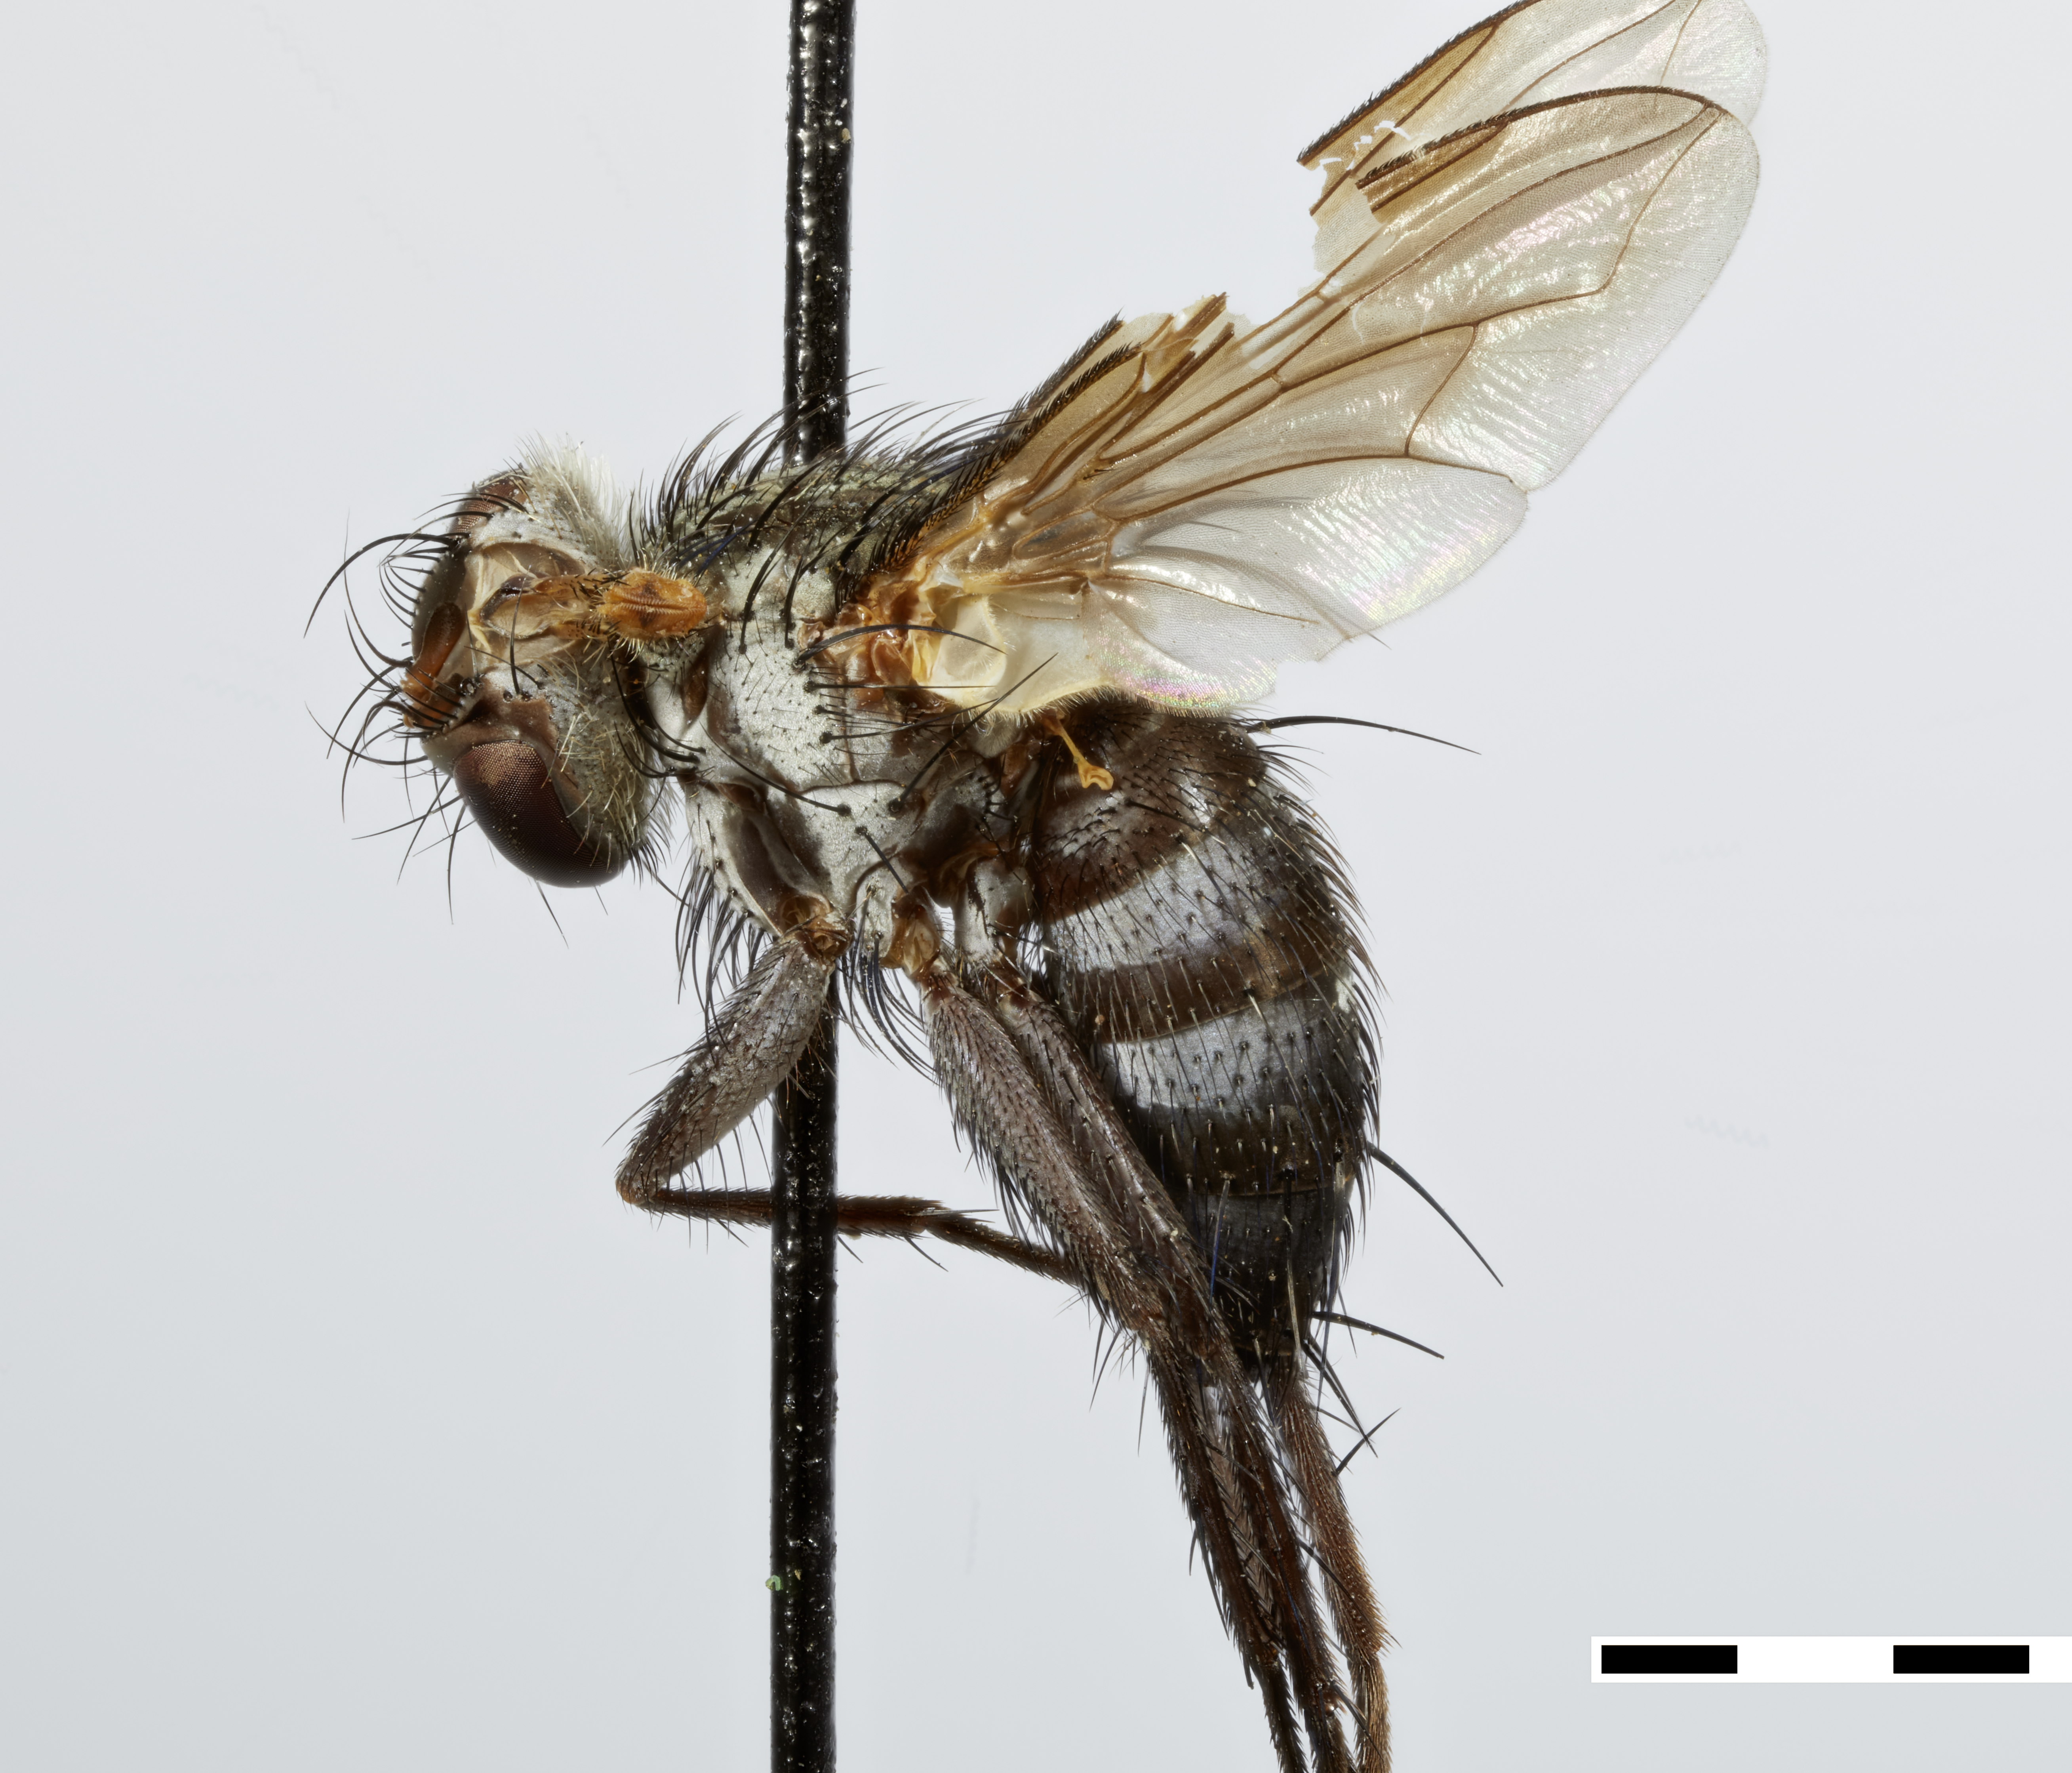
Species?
Pelecotheca panamensis
